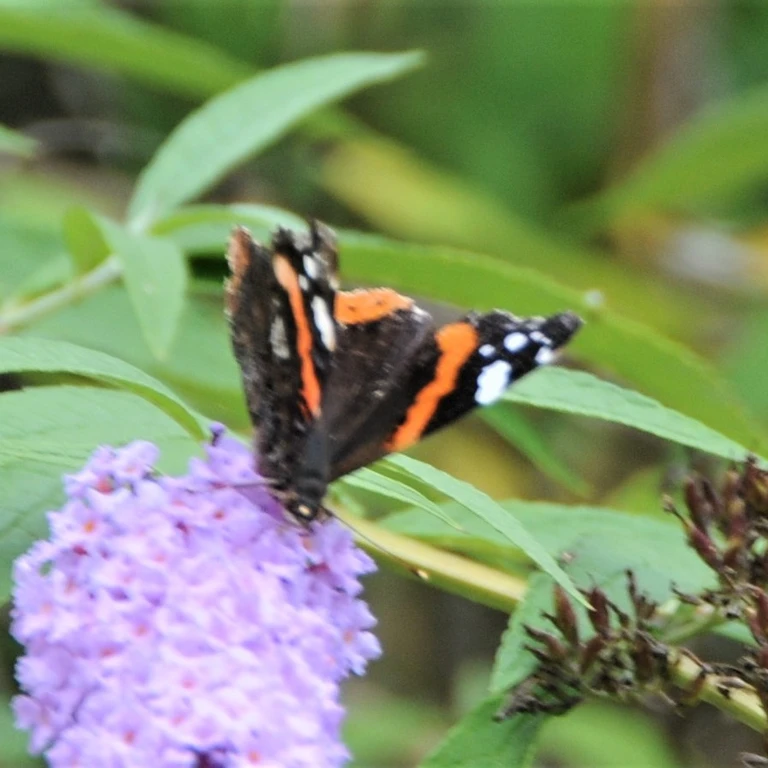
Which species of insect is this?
Vanessa atalanta
